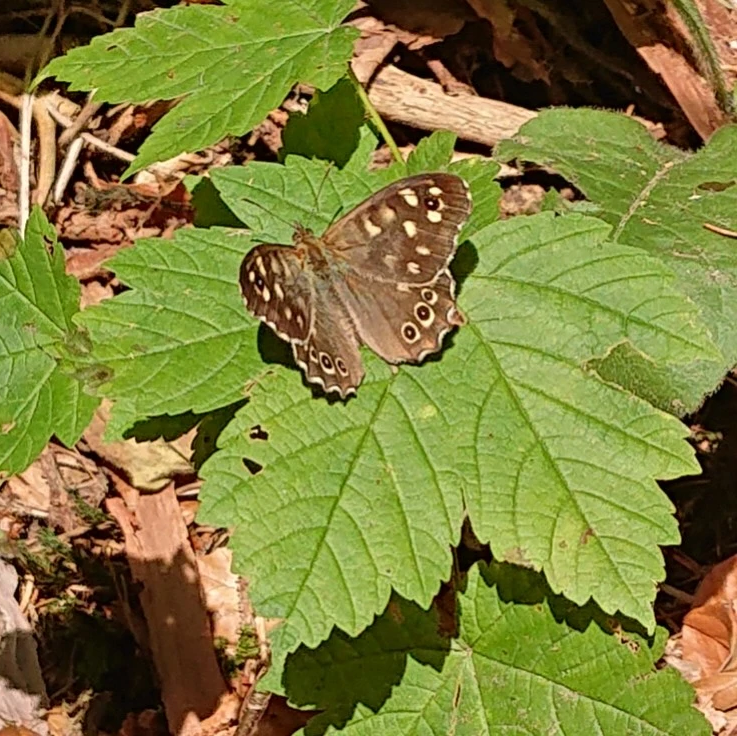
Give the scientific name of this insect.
Pararge aegeria
